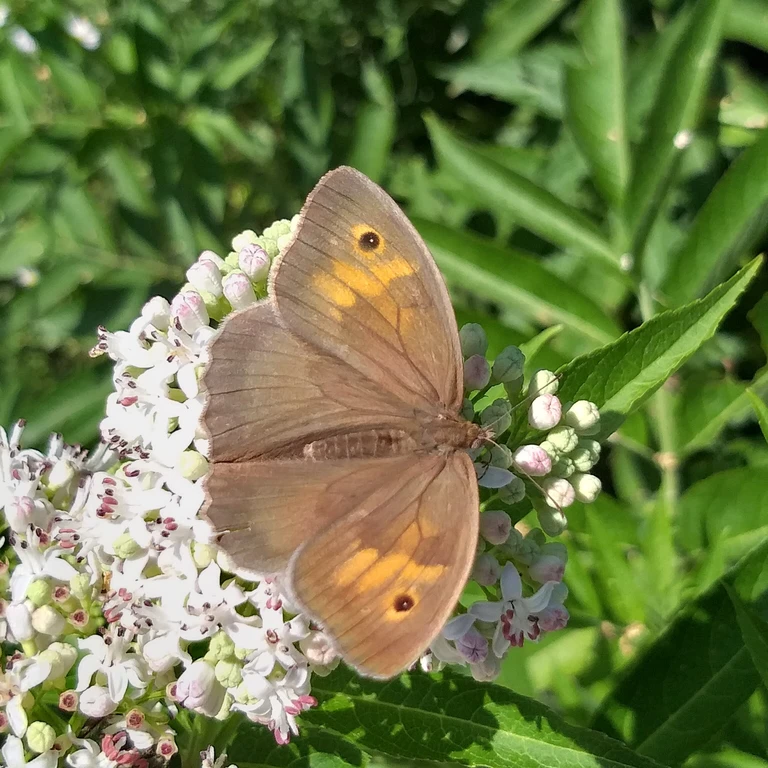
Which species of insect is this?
Maniola jurtina
